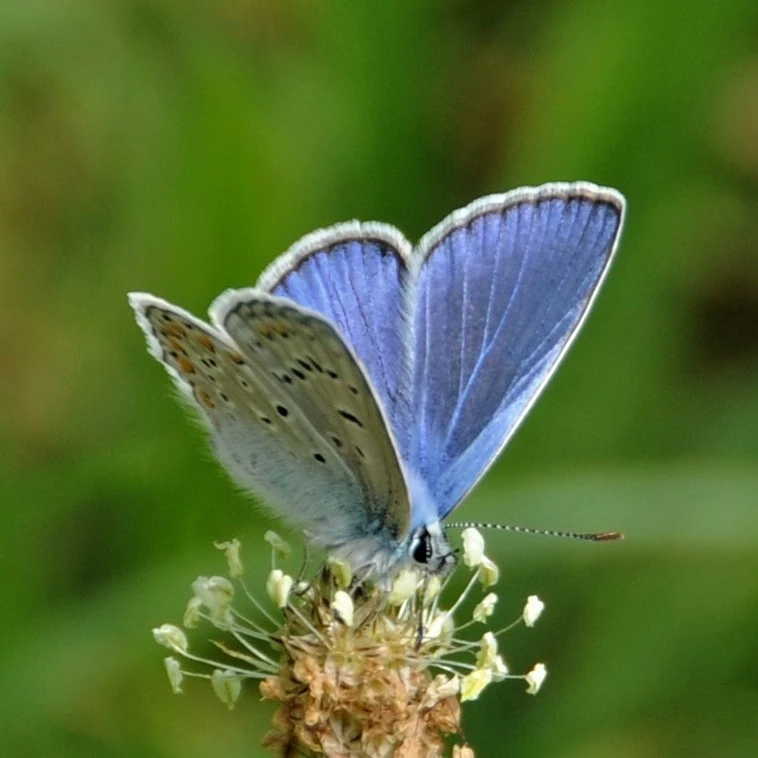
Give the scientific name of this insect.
Polyommatus icarus
